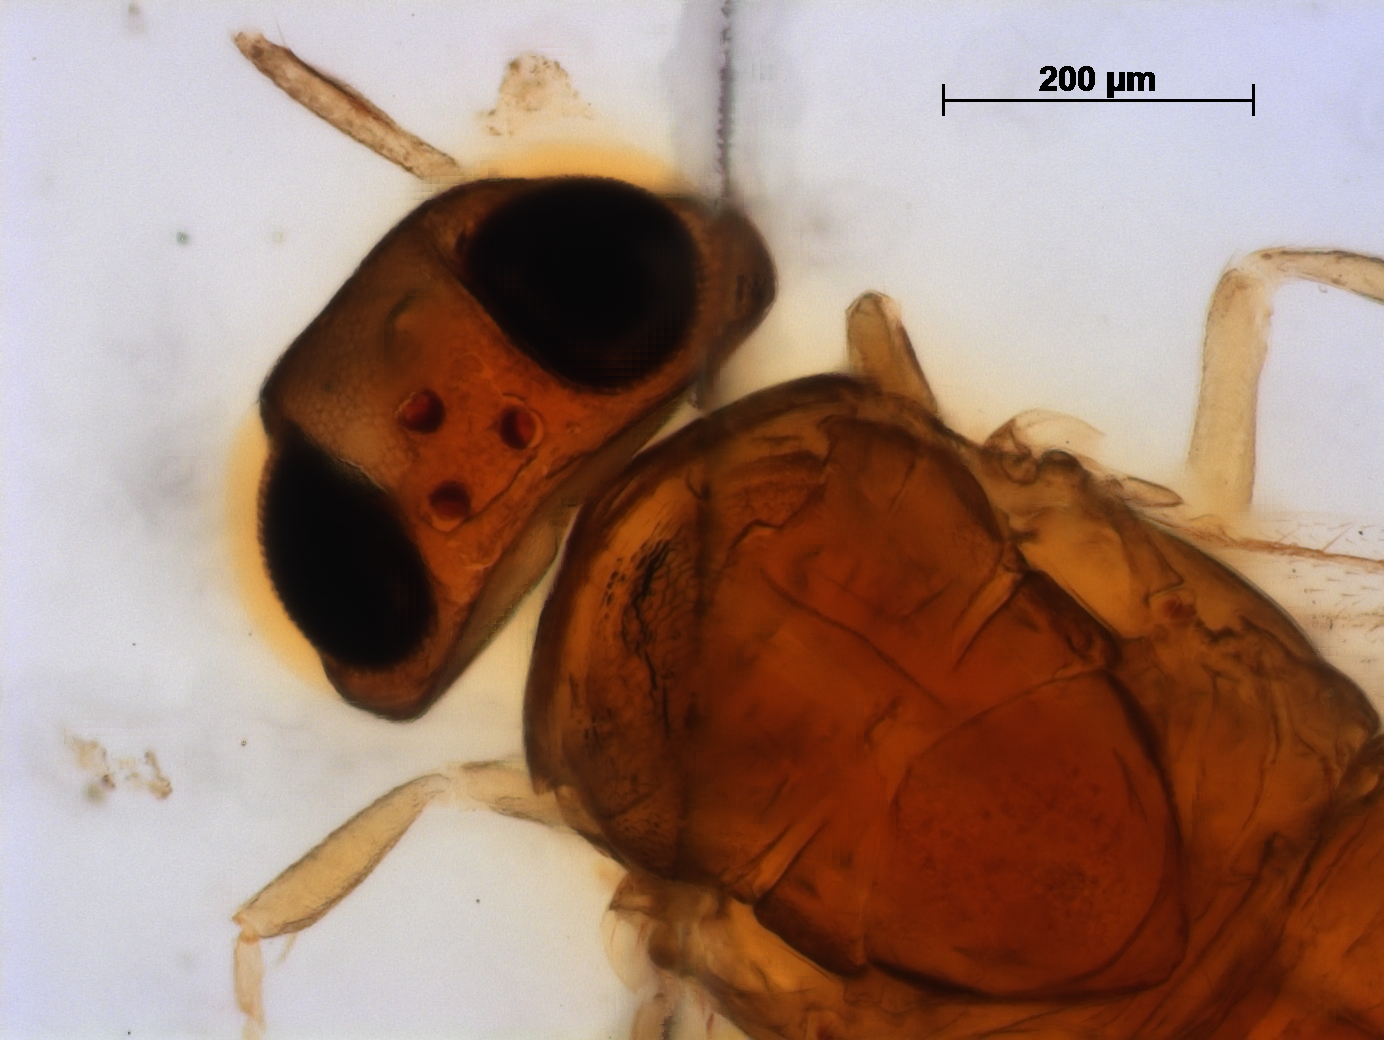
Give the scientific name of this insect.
Metaphycus psyllidis
